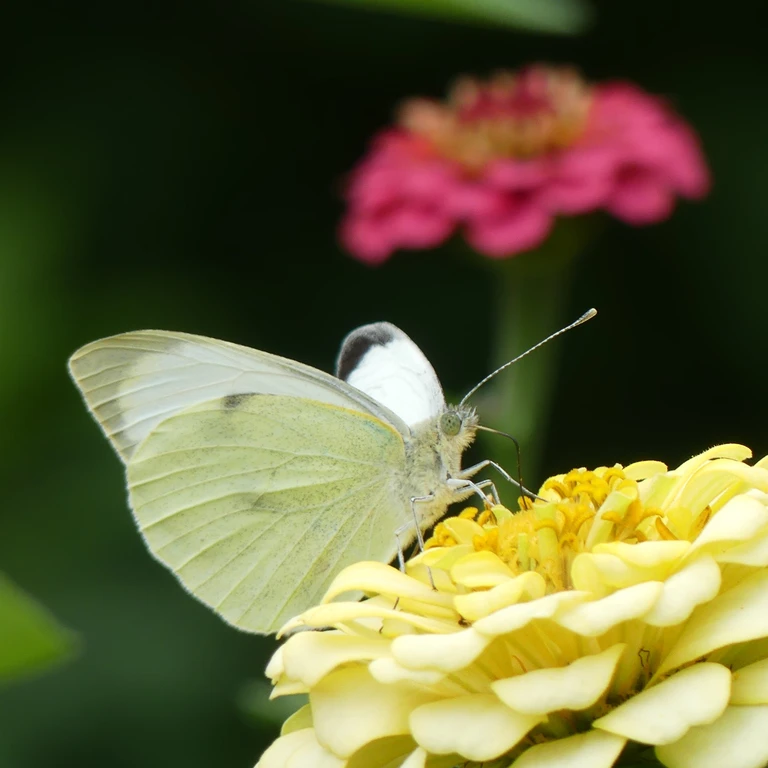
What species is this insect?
Pieris brassicae
